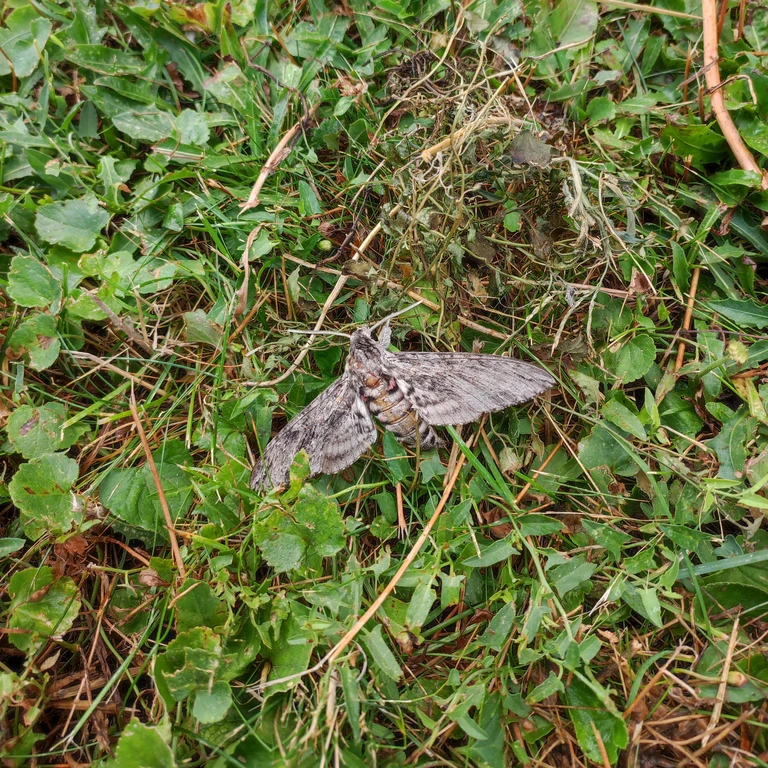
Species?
Agrius convolvuli
